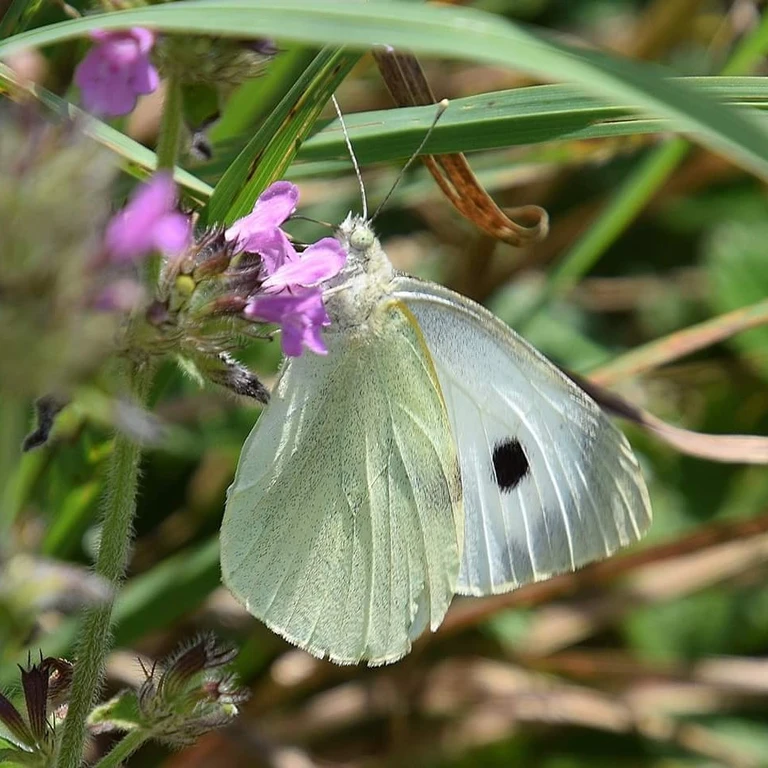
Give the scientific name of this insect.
Pieris brassicae
